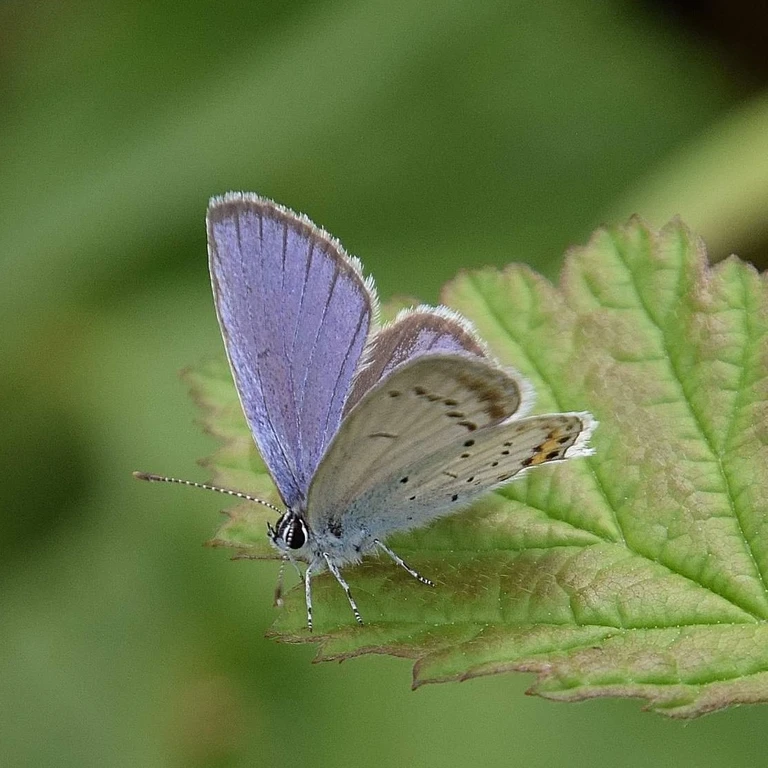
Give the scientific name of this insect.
Cupido argiades (also Elkalyce argiades)
